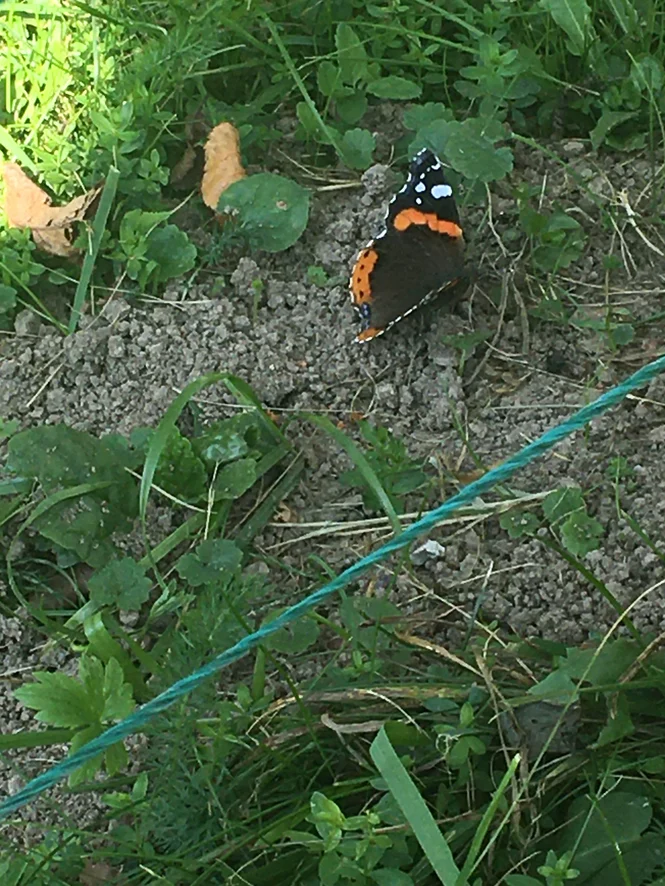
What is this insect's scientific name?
Vanessa atalanta
